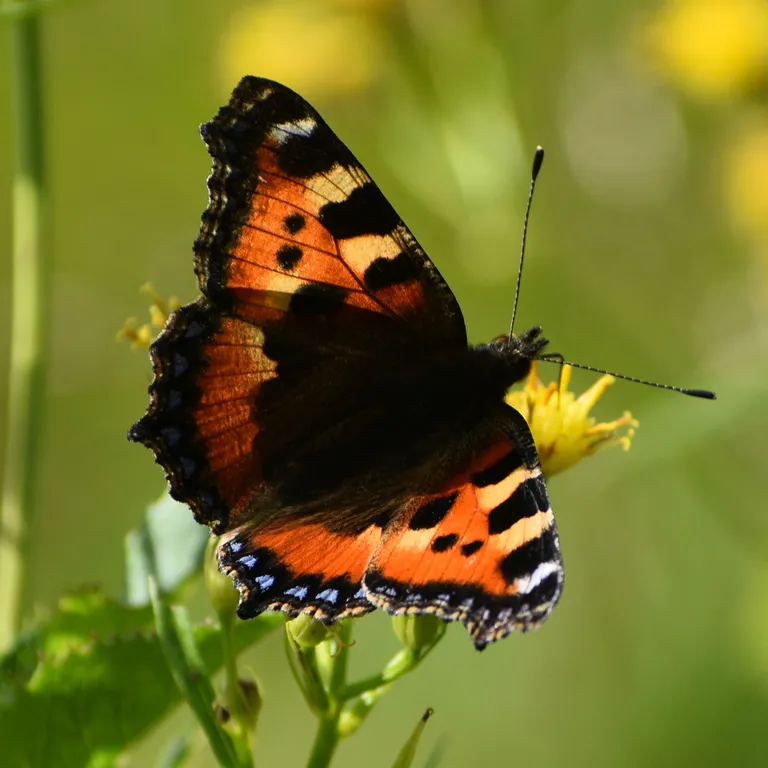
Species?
Aglais urticae
